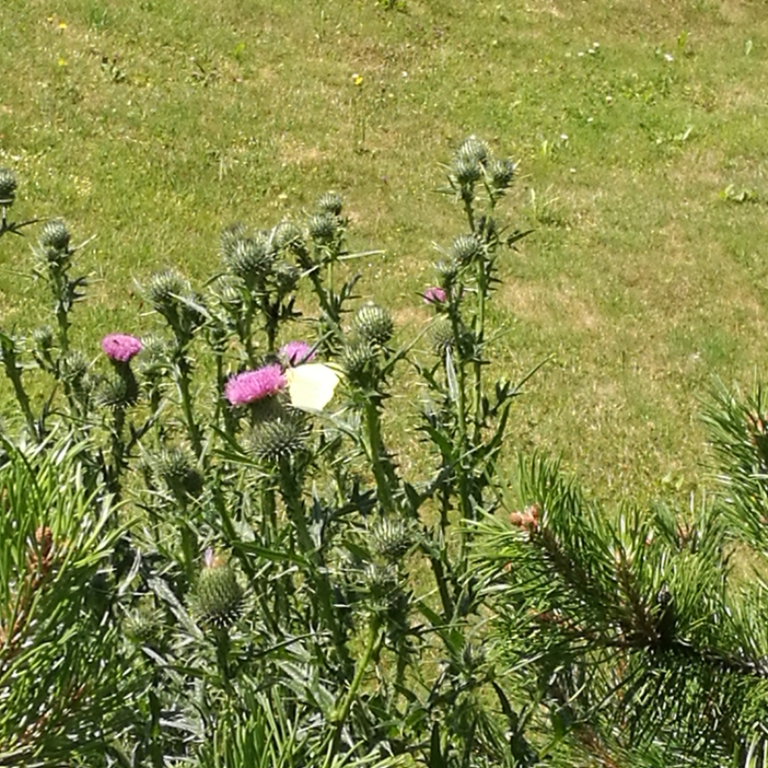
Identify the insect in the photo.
Gonepteryx rhamni
